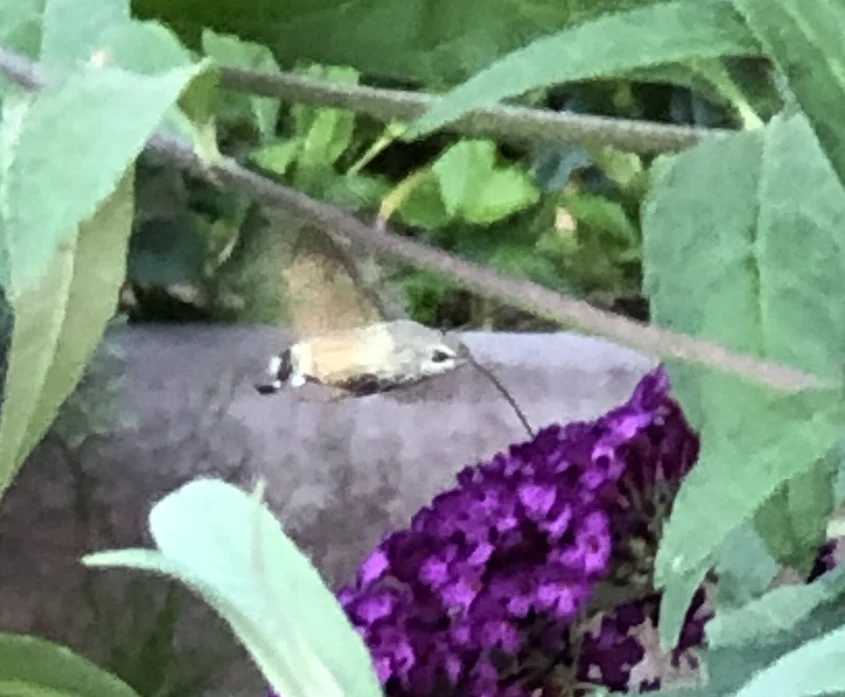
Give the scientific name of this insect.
Macroglossum stellatarum
